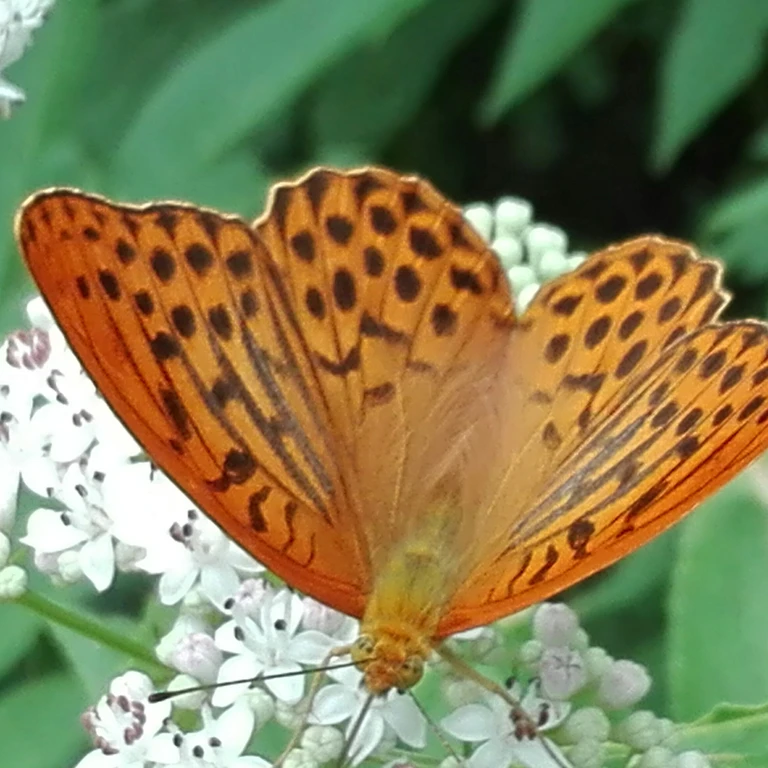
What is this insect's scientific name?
Argynnis paphia
